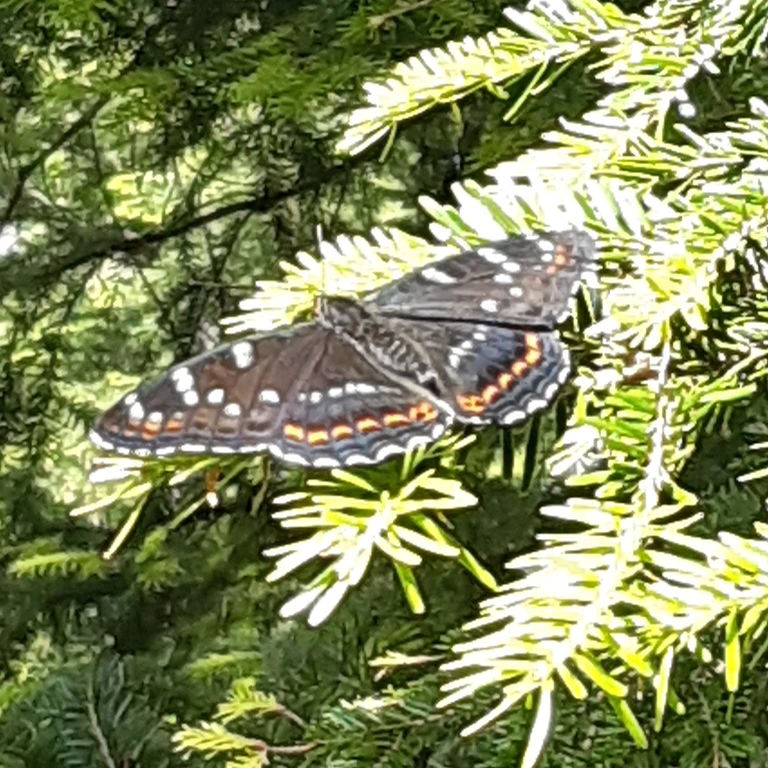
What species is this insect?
Limenitis populi
